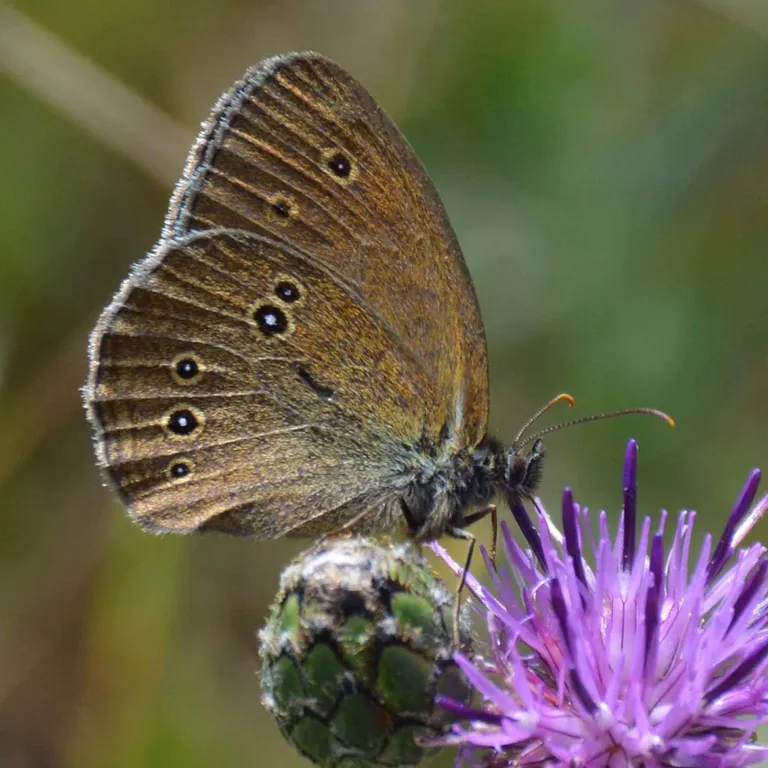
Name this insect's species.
Aphantopus hyperantus
